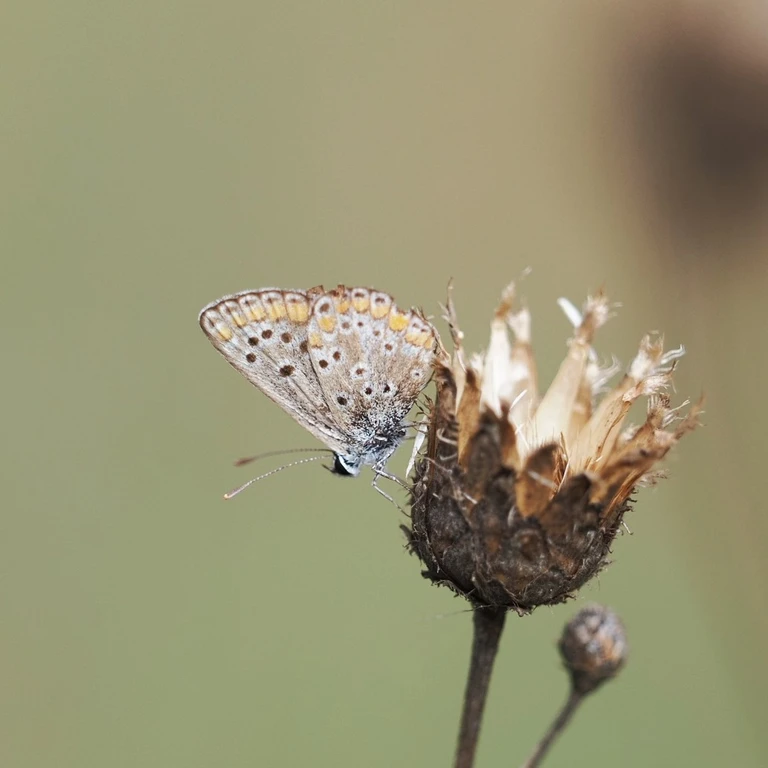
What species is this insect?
Aricia agestis/artaxerxes
